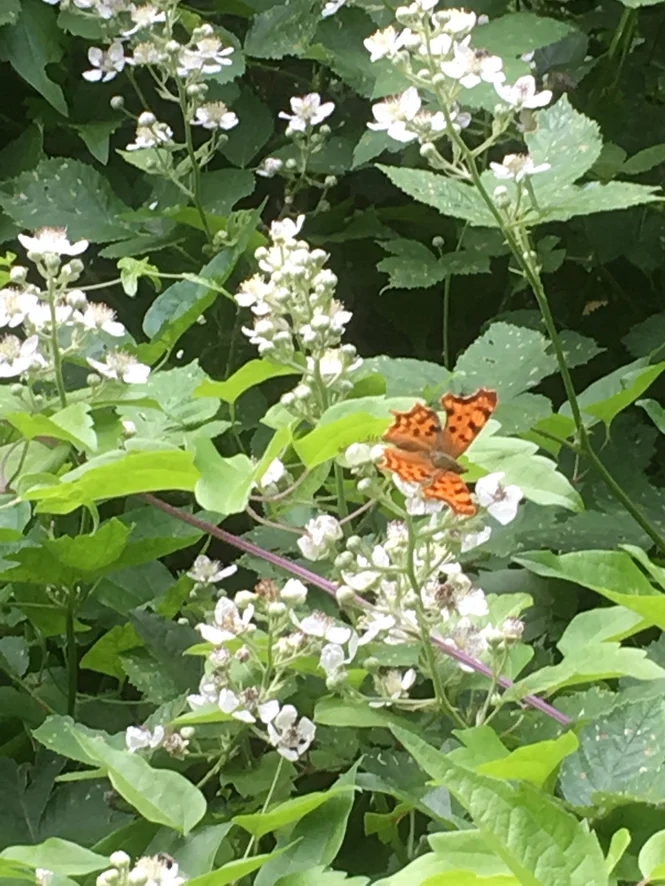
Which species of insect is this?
Polygonia c-album
